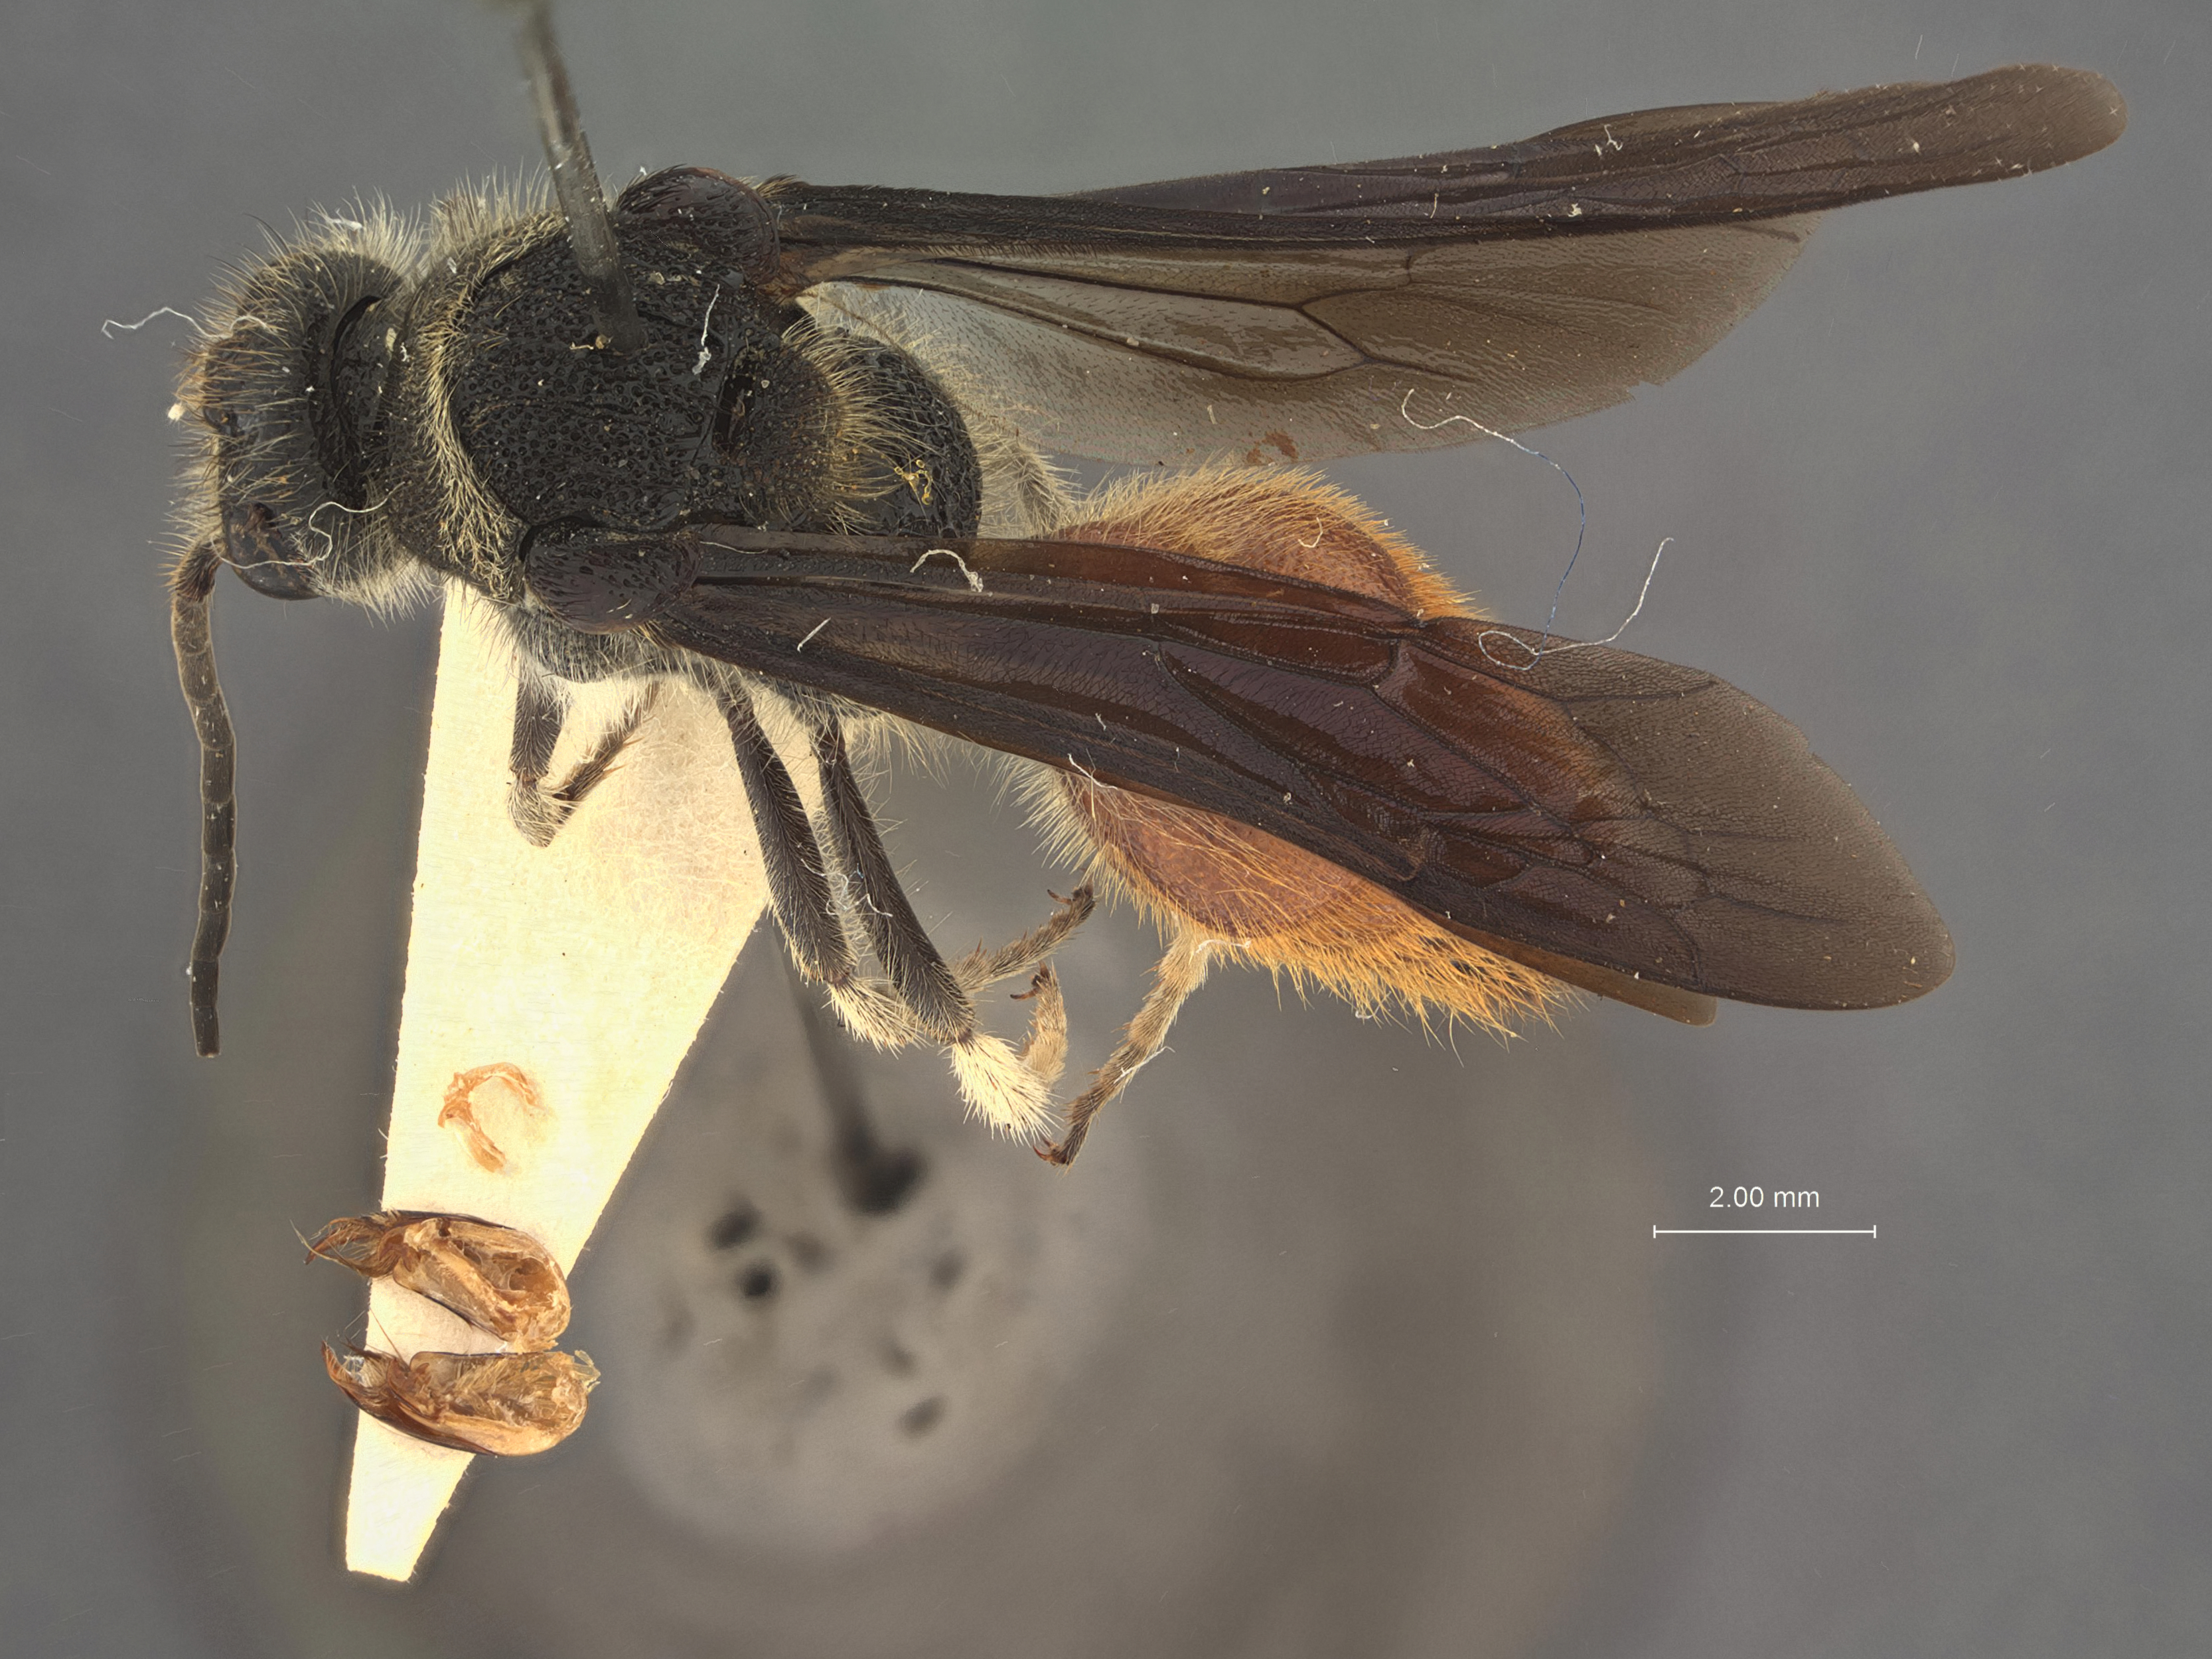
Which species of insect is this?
Smicromyrme ilanica
